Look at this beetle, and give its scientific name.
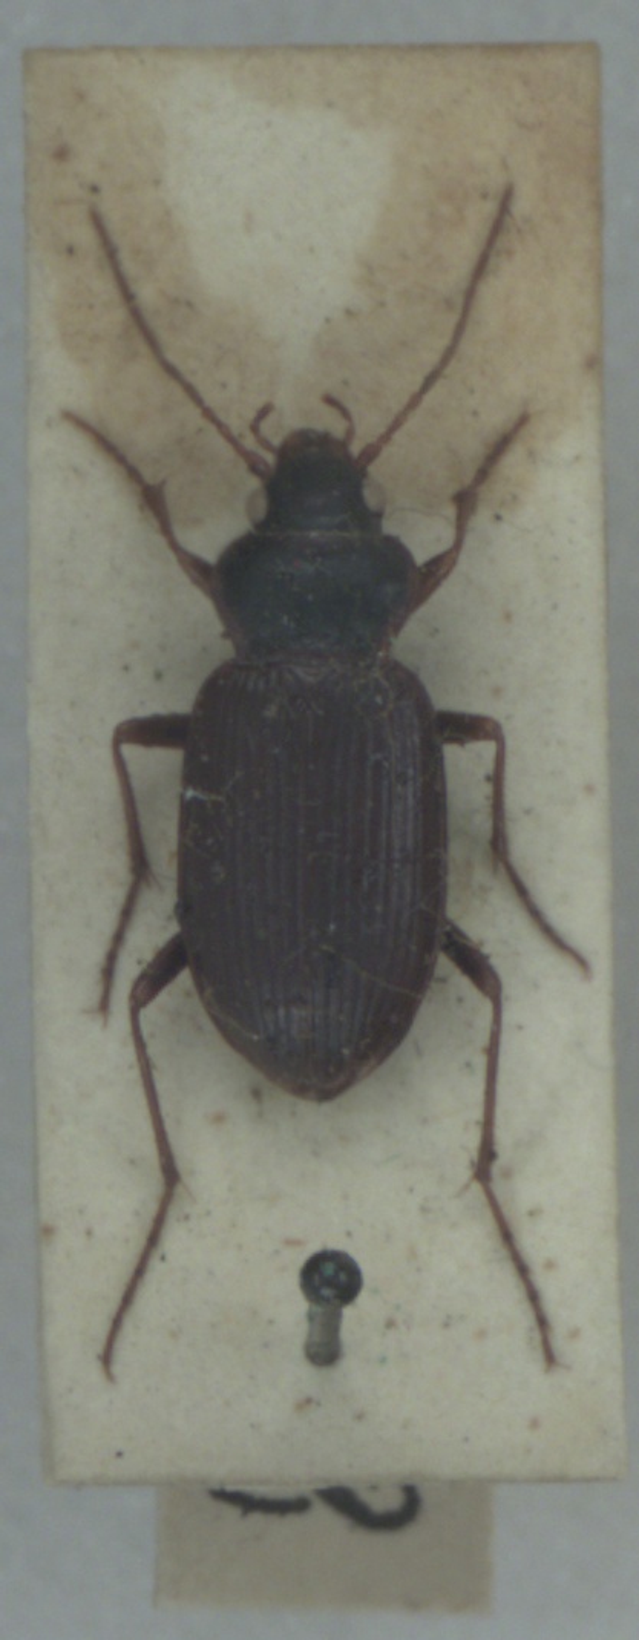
Nebria brevicollis
